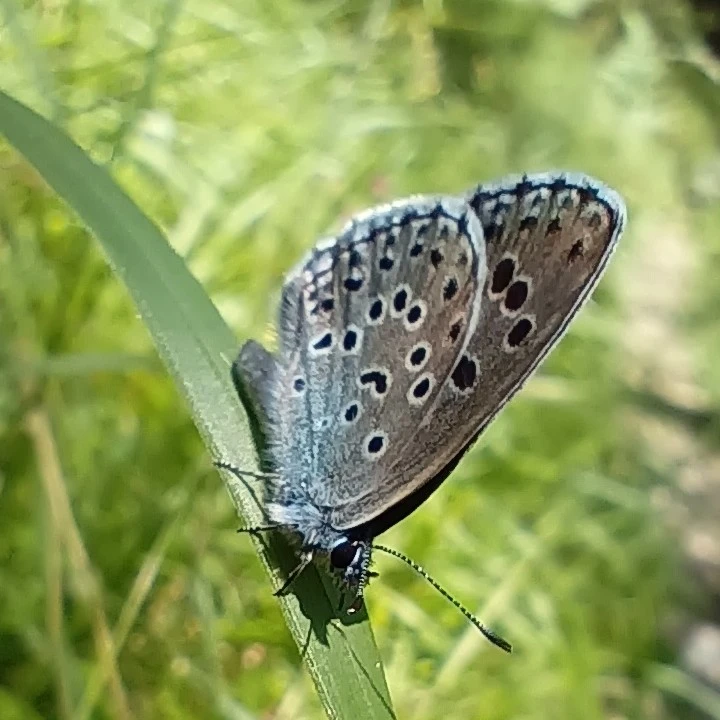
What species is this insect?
Phengaris arion (also Maculinea arion)
